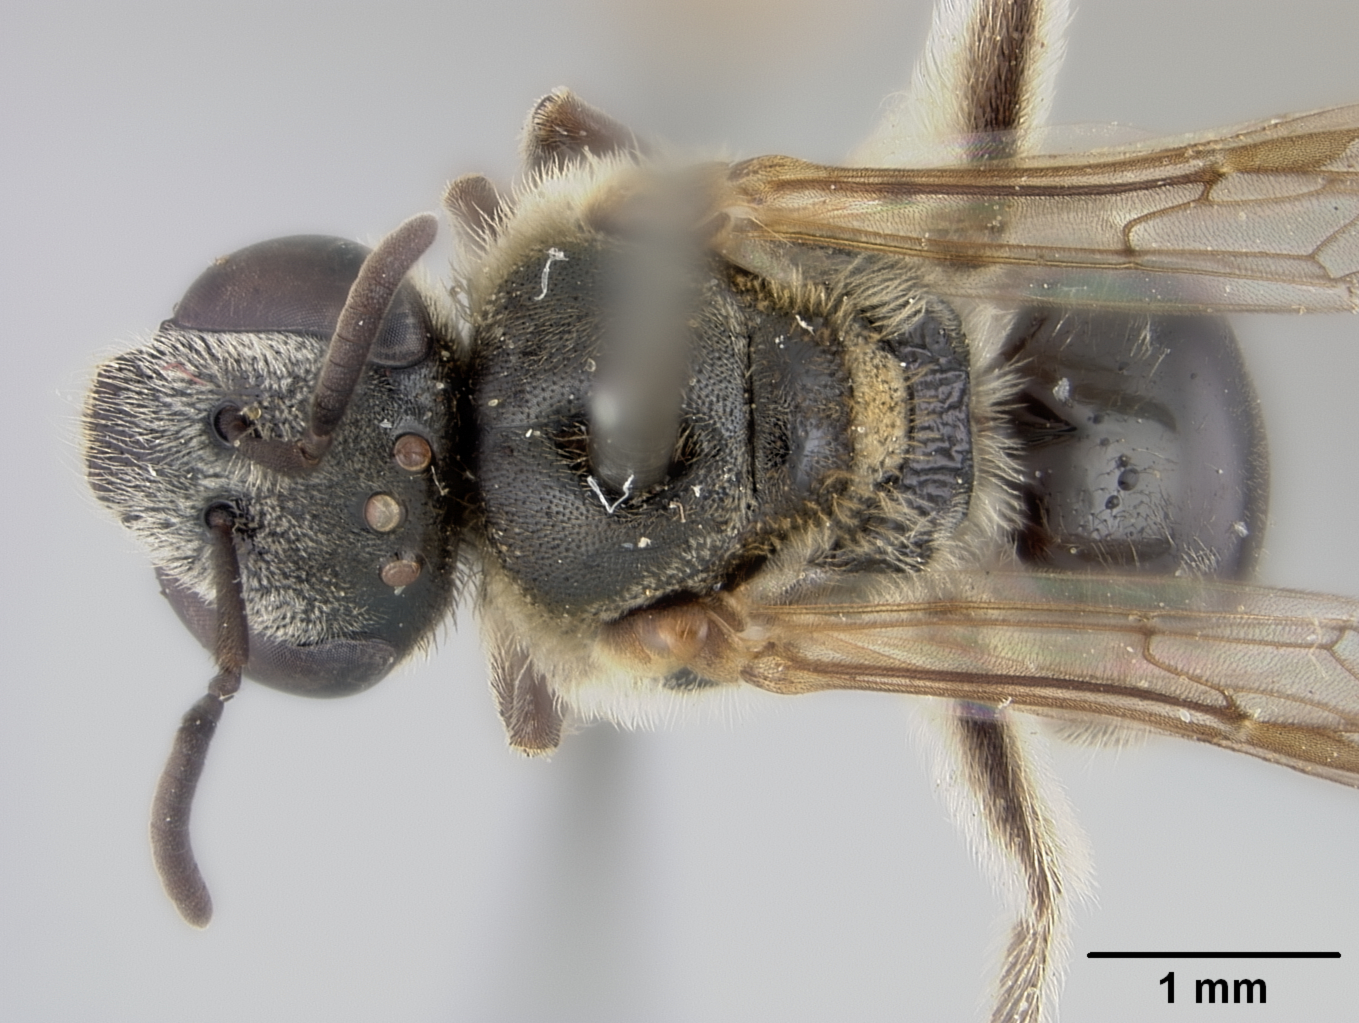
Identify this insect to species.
Lasioglossum cuniculoides
